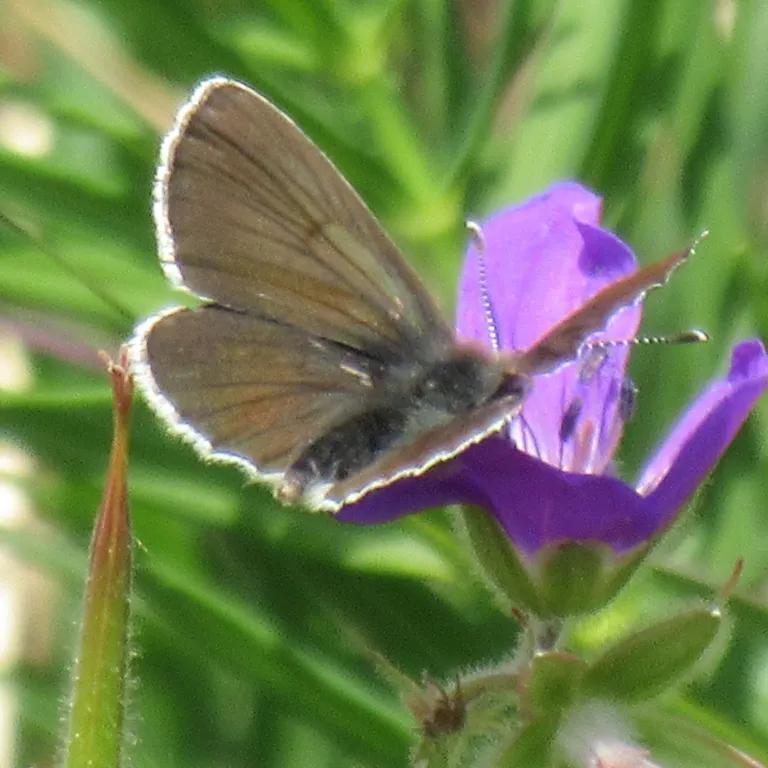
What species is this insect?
Eumedonia eumedon
